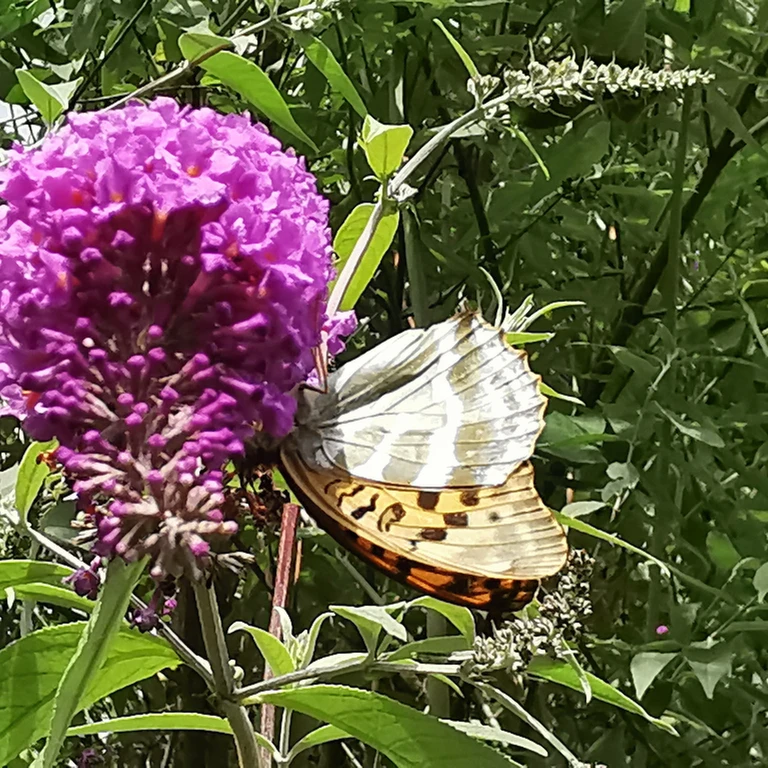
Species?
Argynnis paphia
